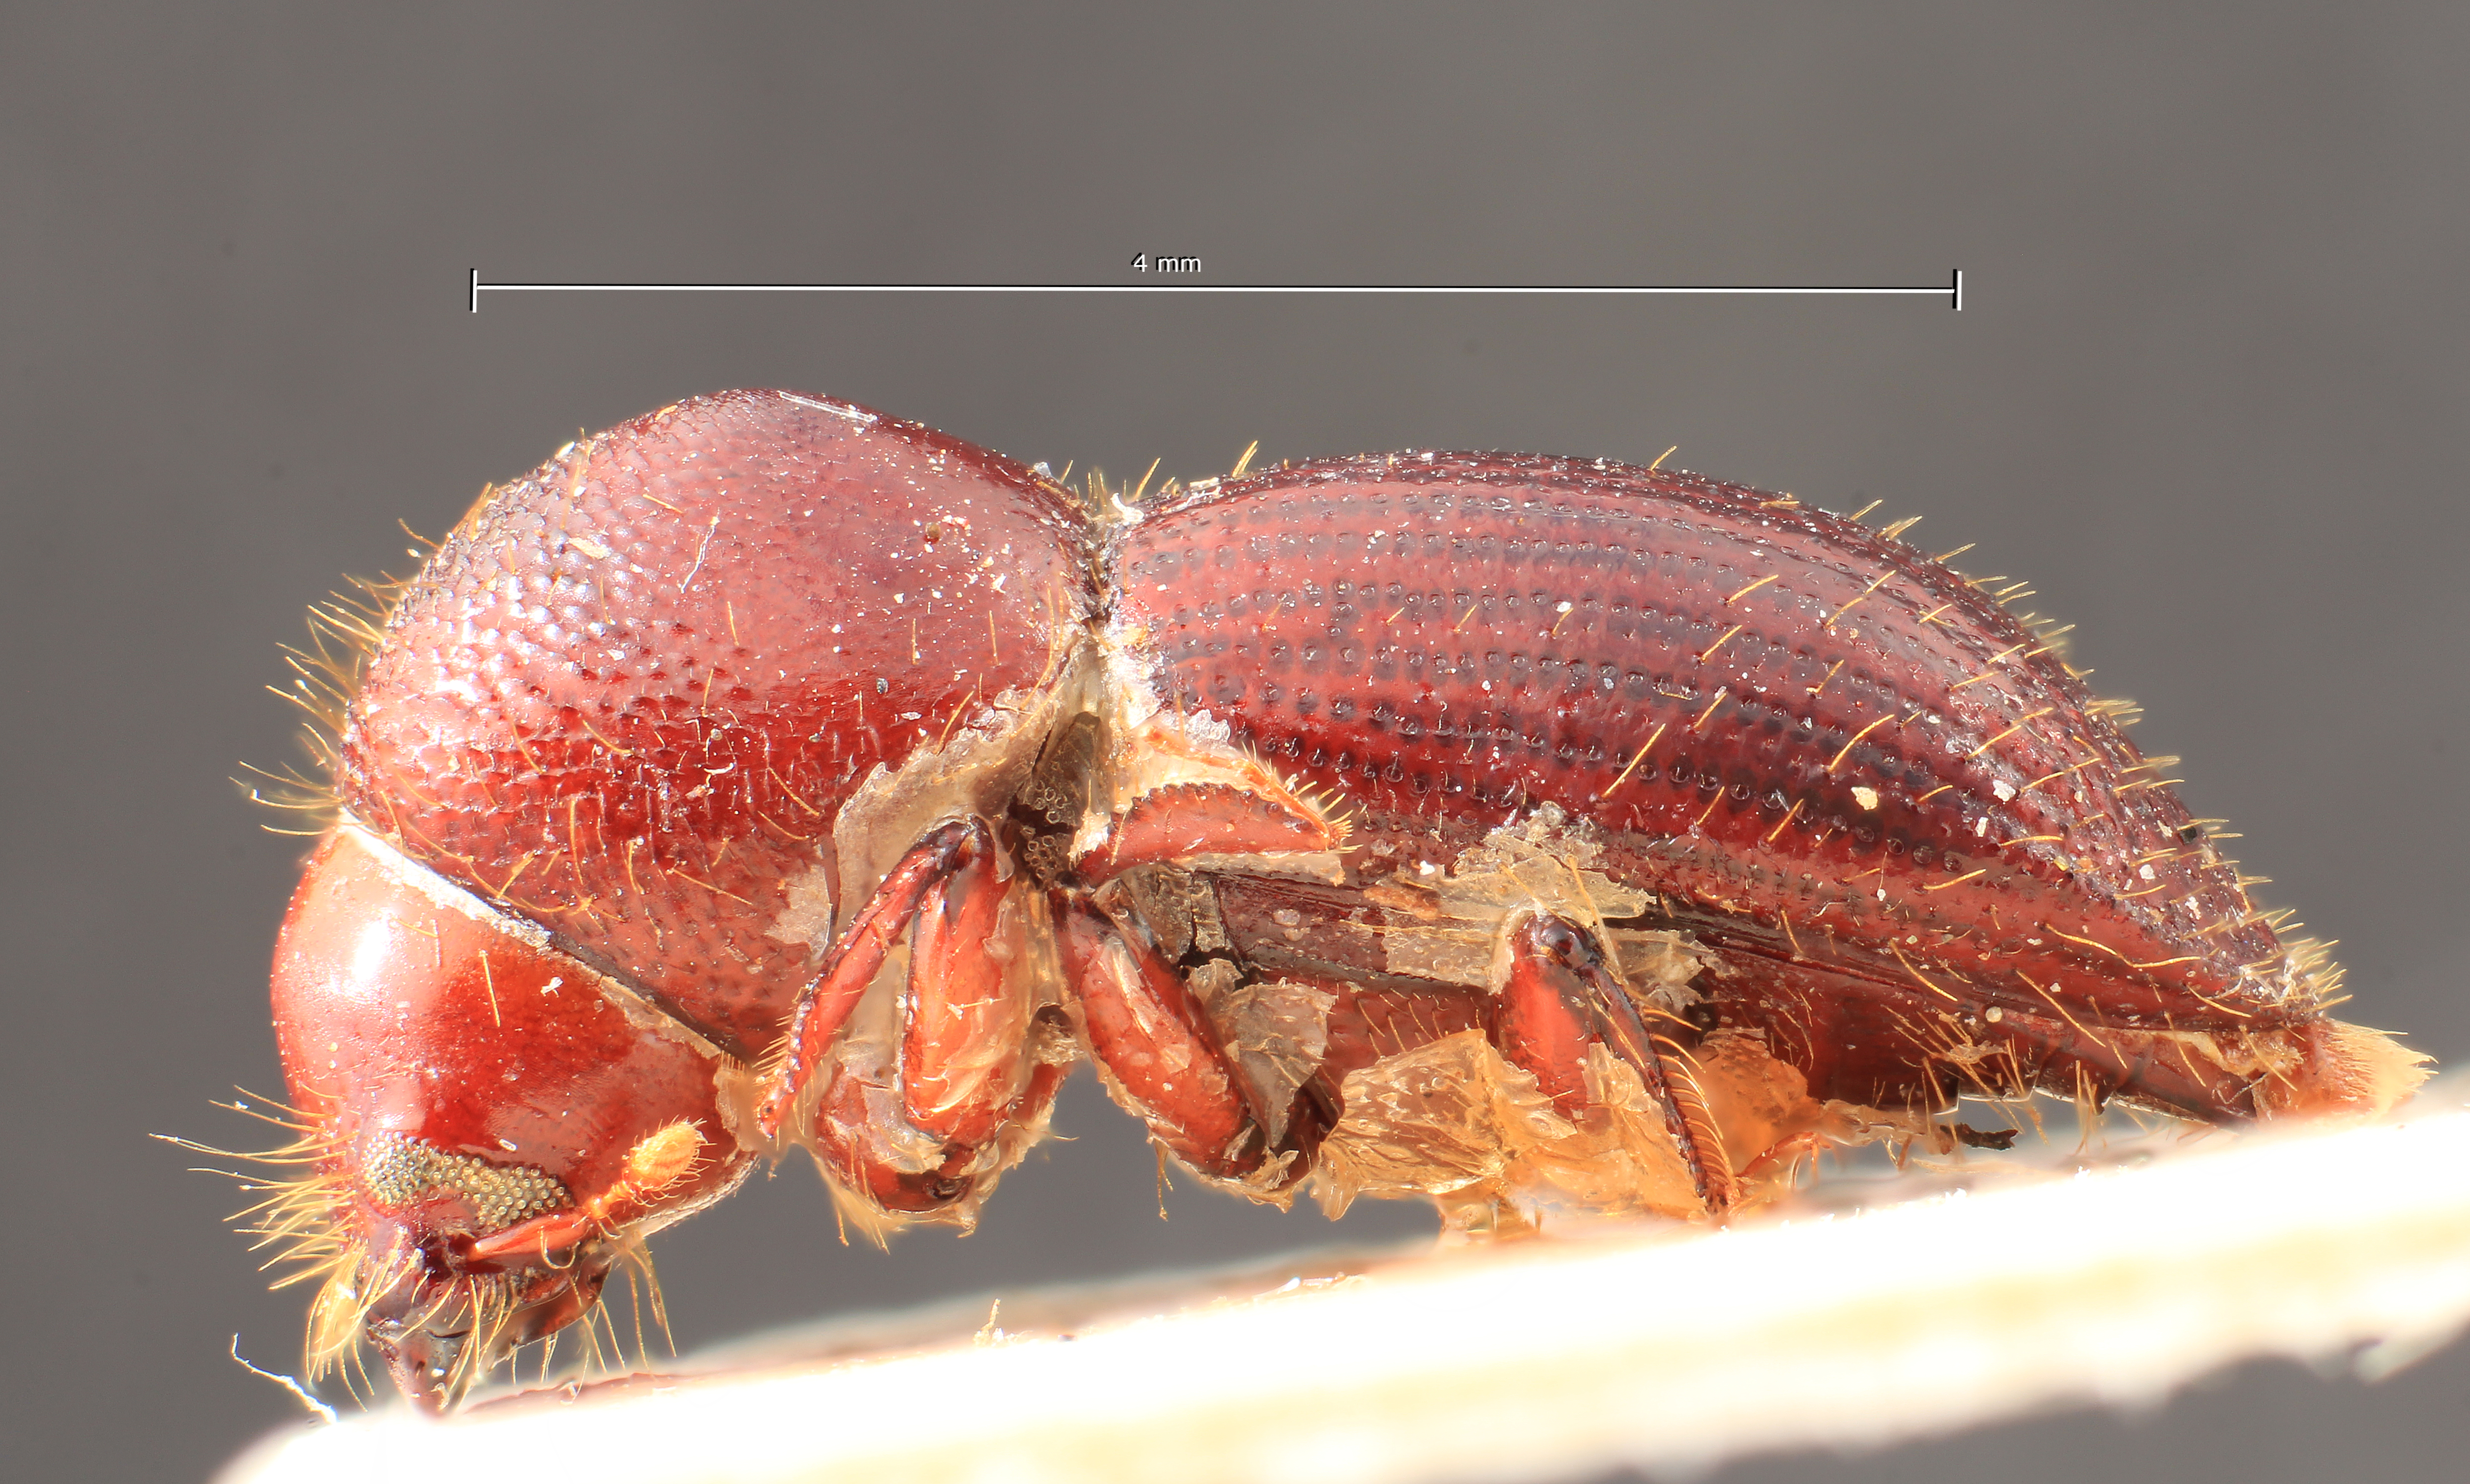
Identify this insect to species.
Xyleborus siporanus
